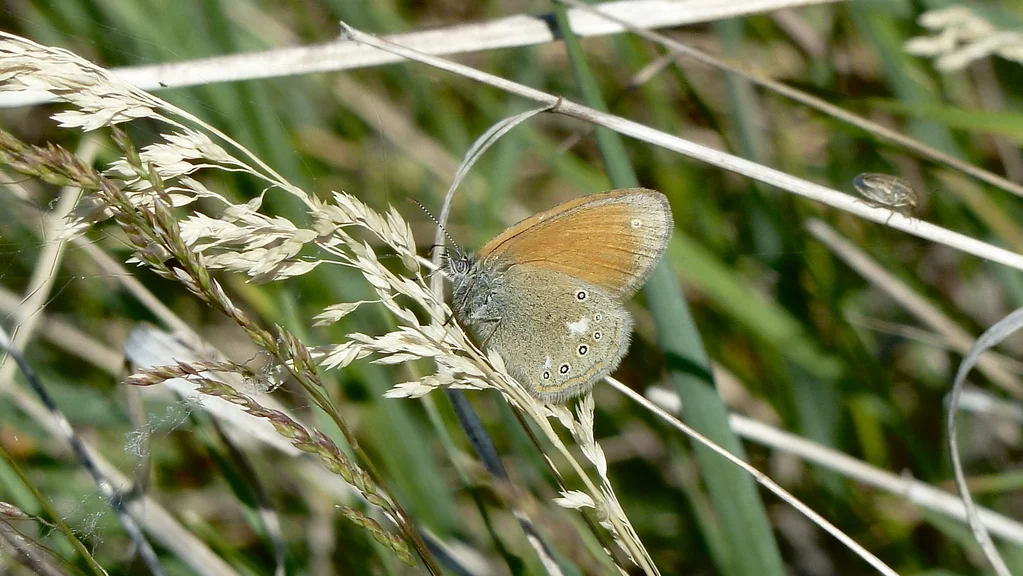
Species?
Coenonympha glycerion (also Coenonympha iphis)
